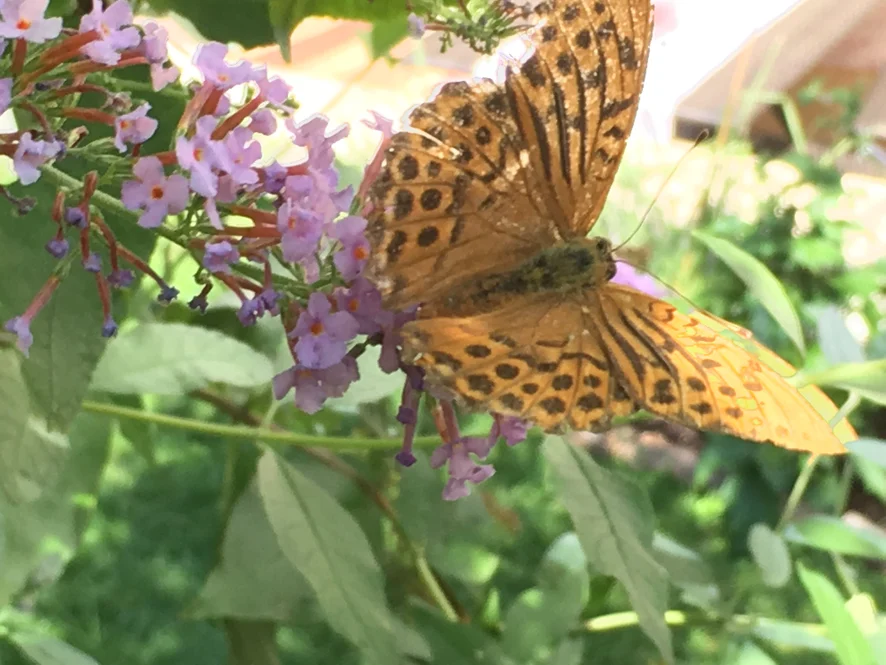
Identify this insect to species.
Argynnis paphia
